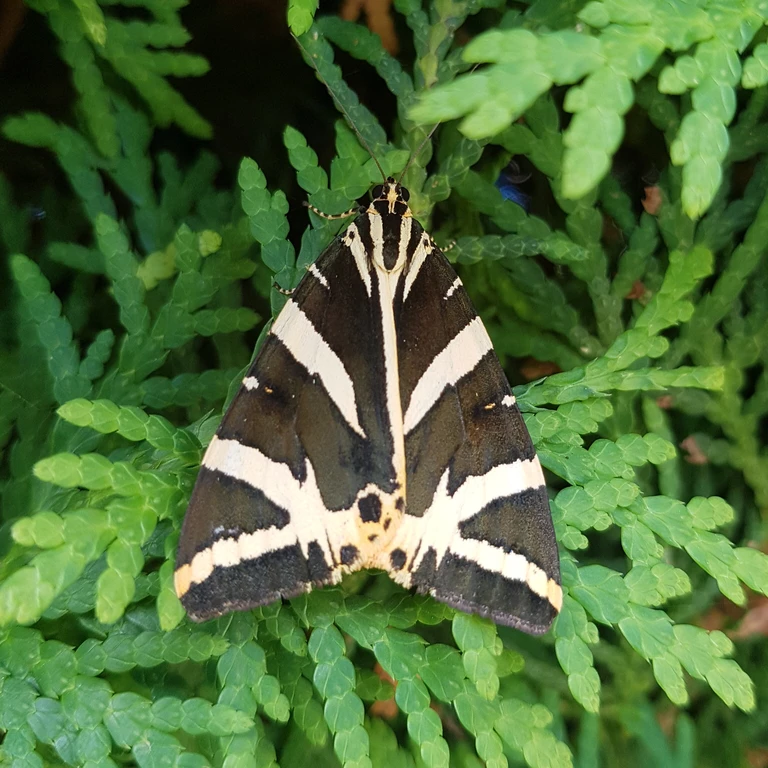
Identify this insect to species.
Euplagia quadripunctaria
